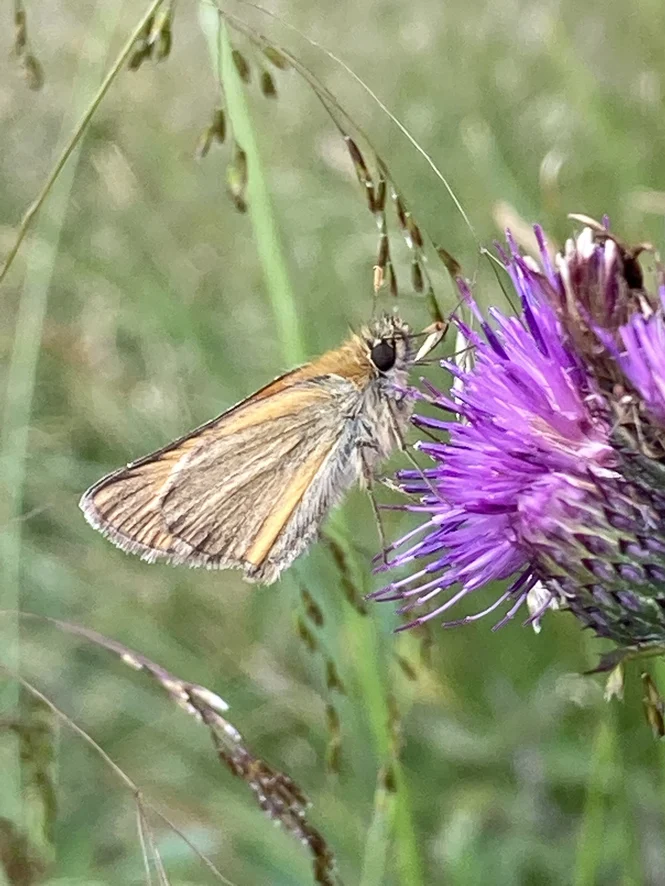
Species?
Thymelicus sylvestris
